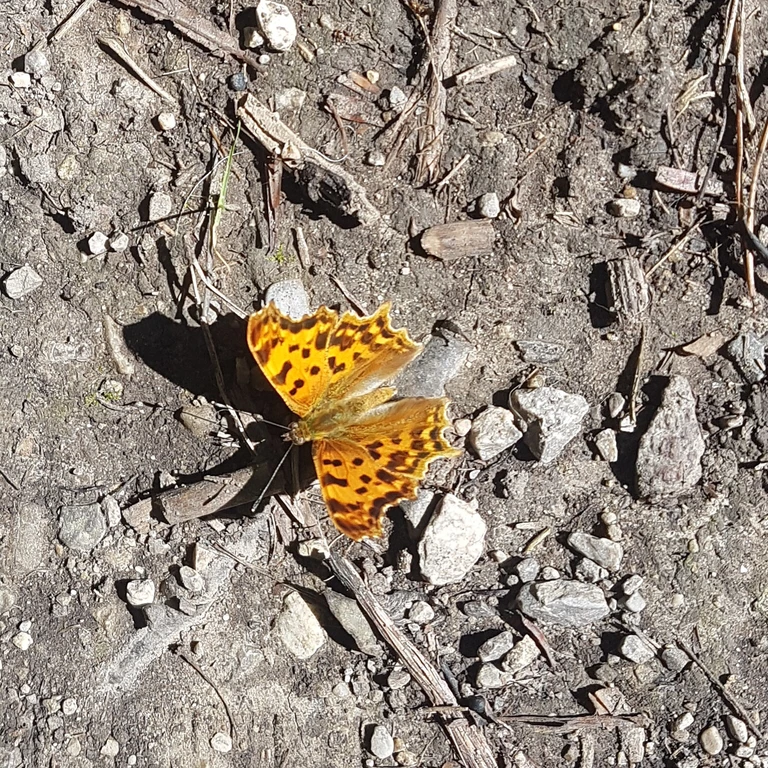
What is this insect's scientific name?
Polygonia c-album
